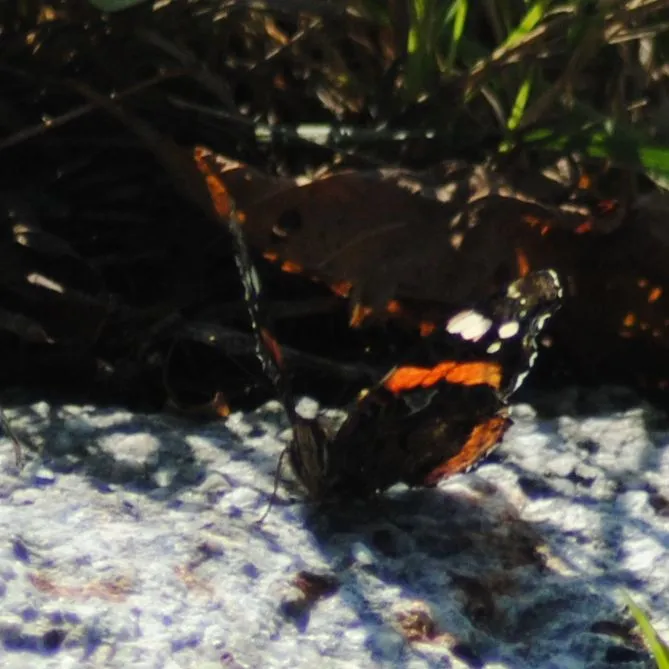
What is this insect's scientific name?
Vanessa atalanta
